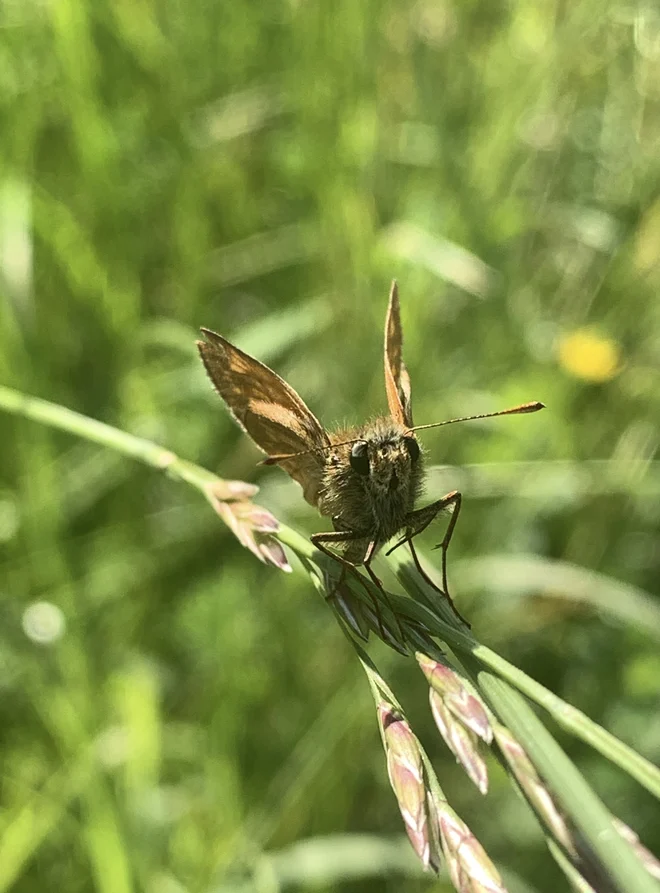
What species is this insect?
Ochlodes sylvanus (also Ochlodes venata)
